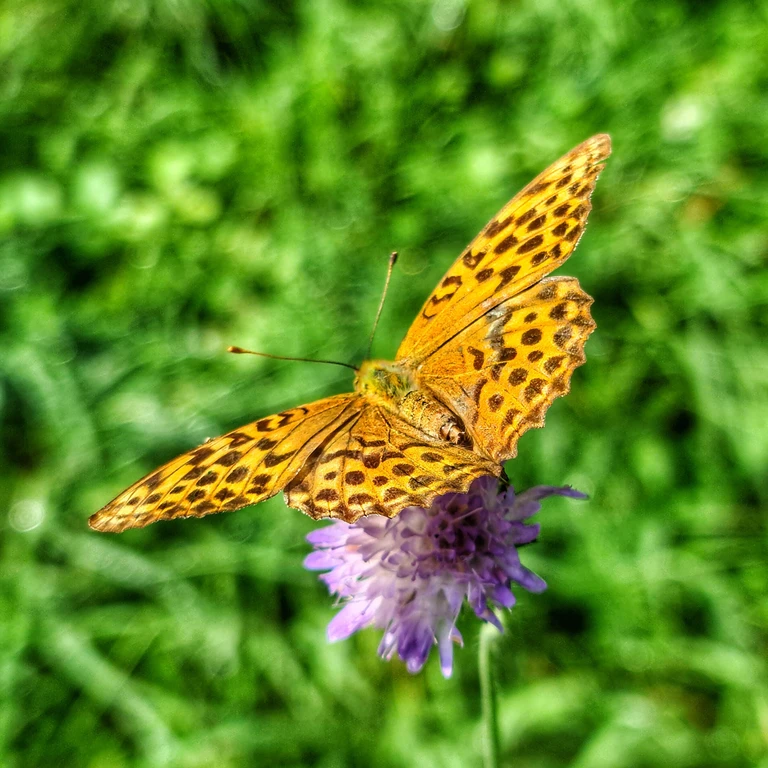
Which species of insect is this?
Argynnis paphia
